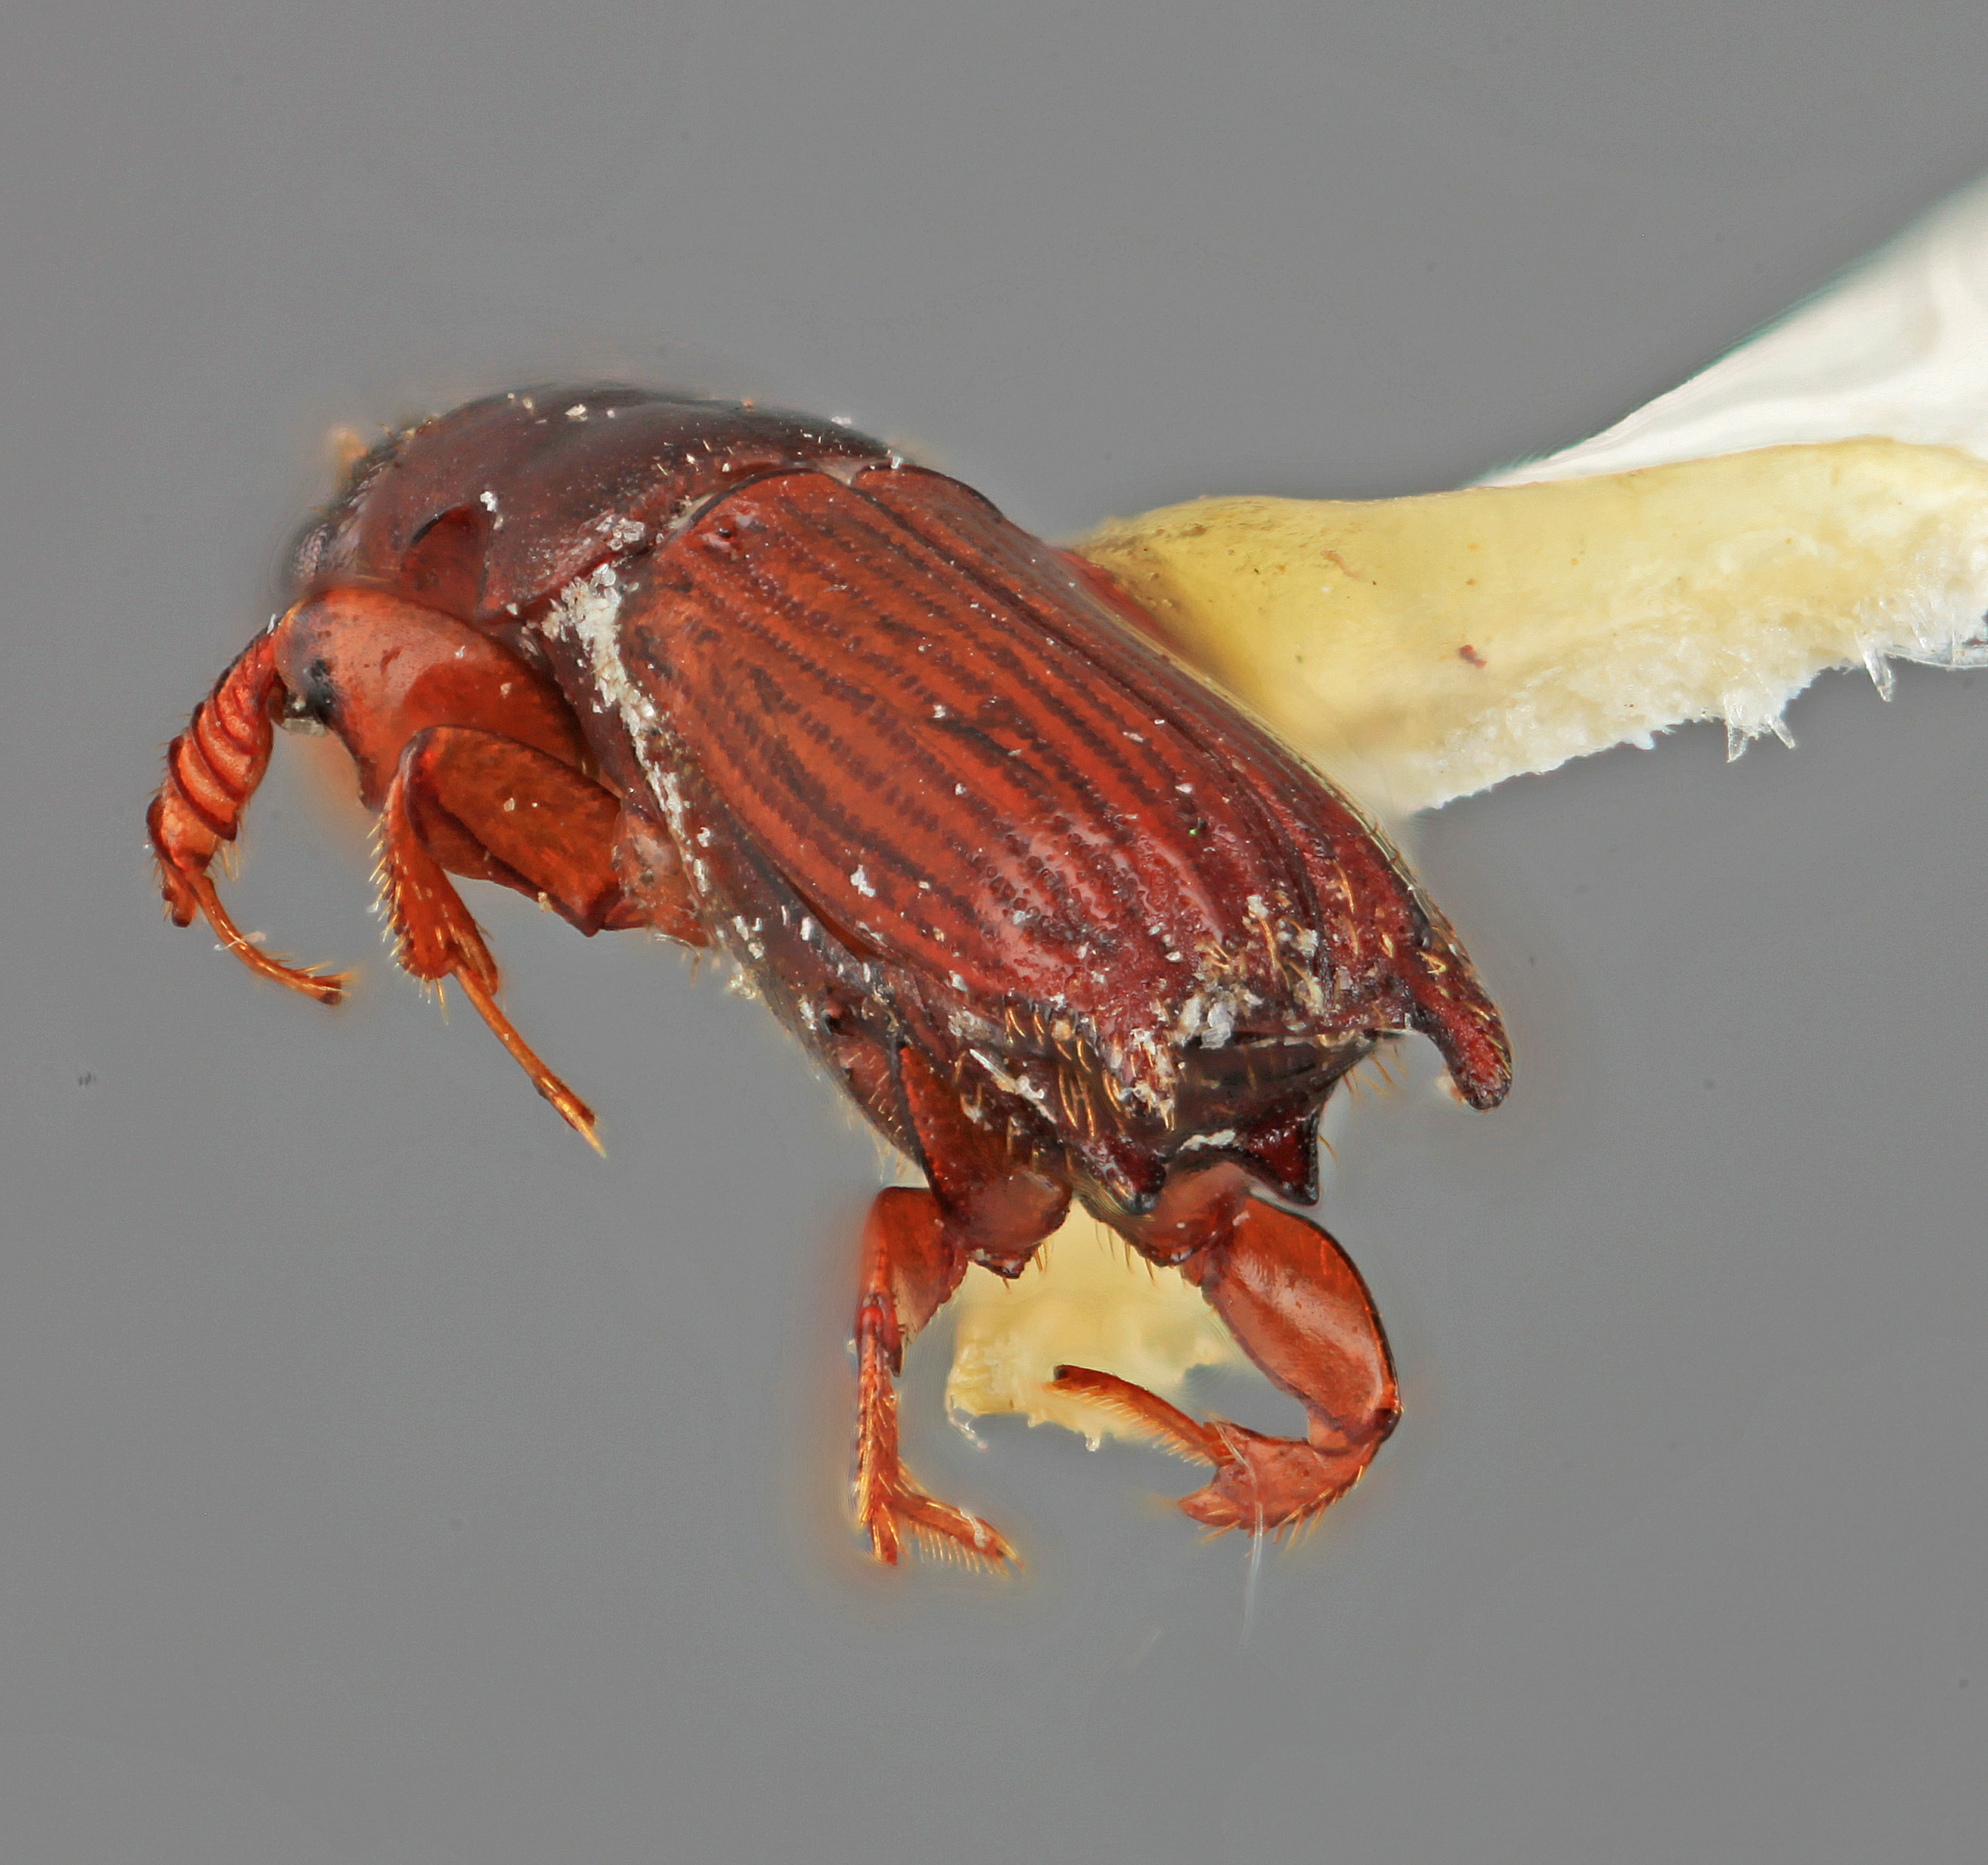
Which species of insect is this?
Platypus prenexus
